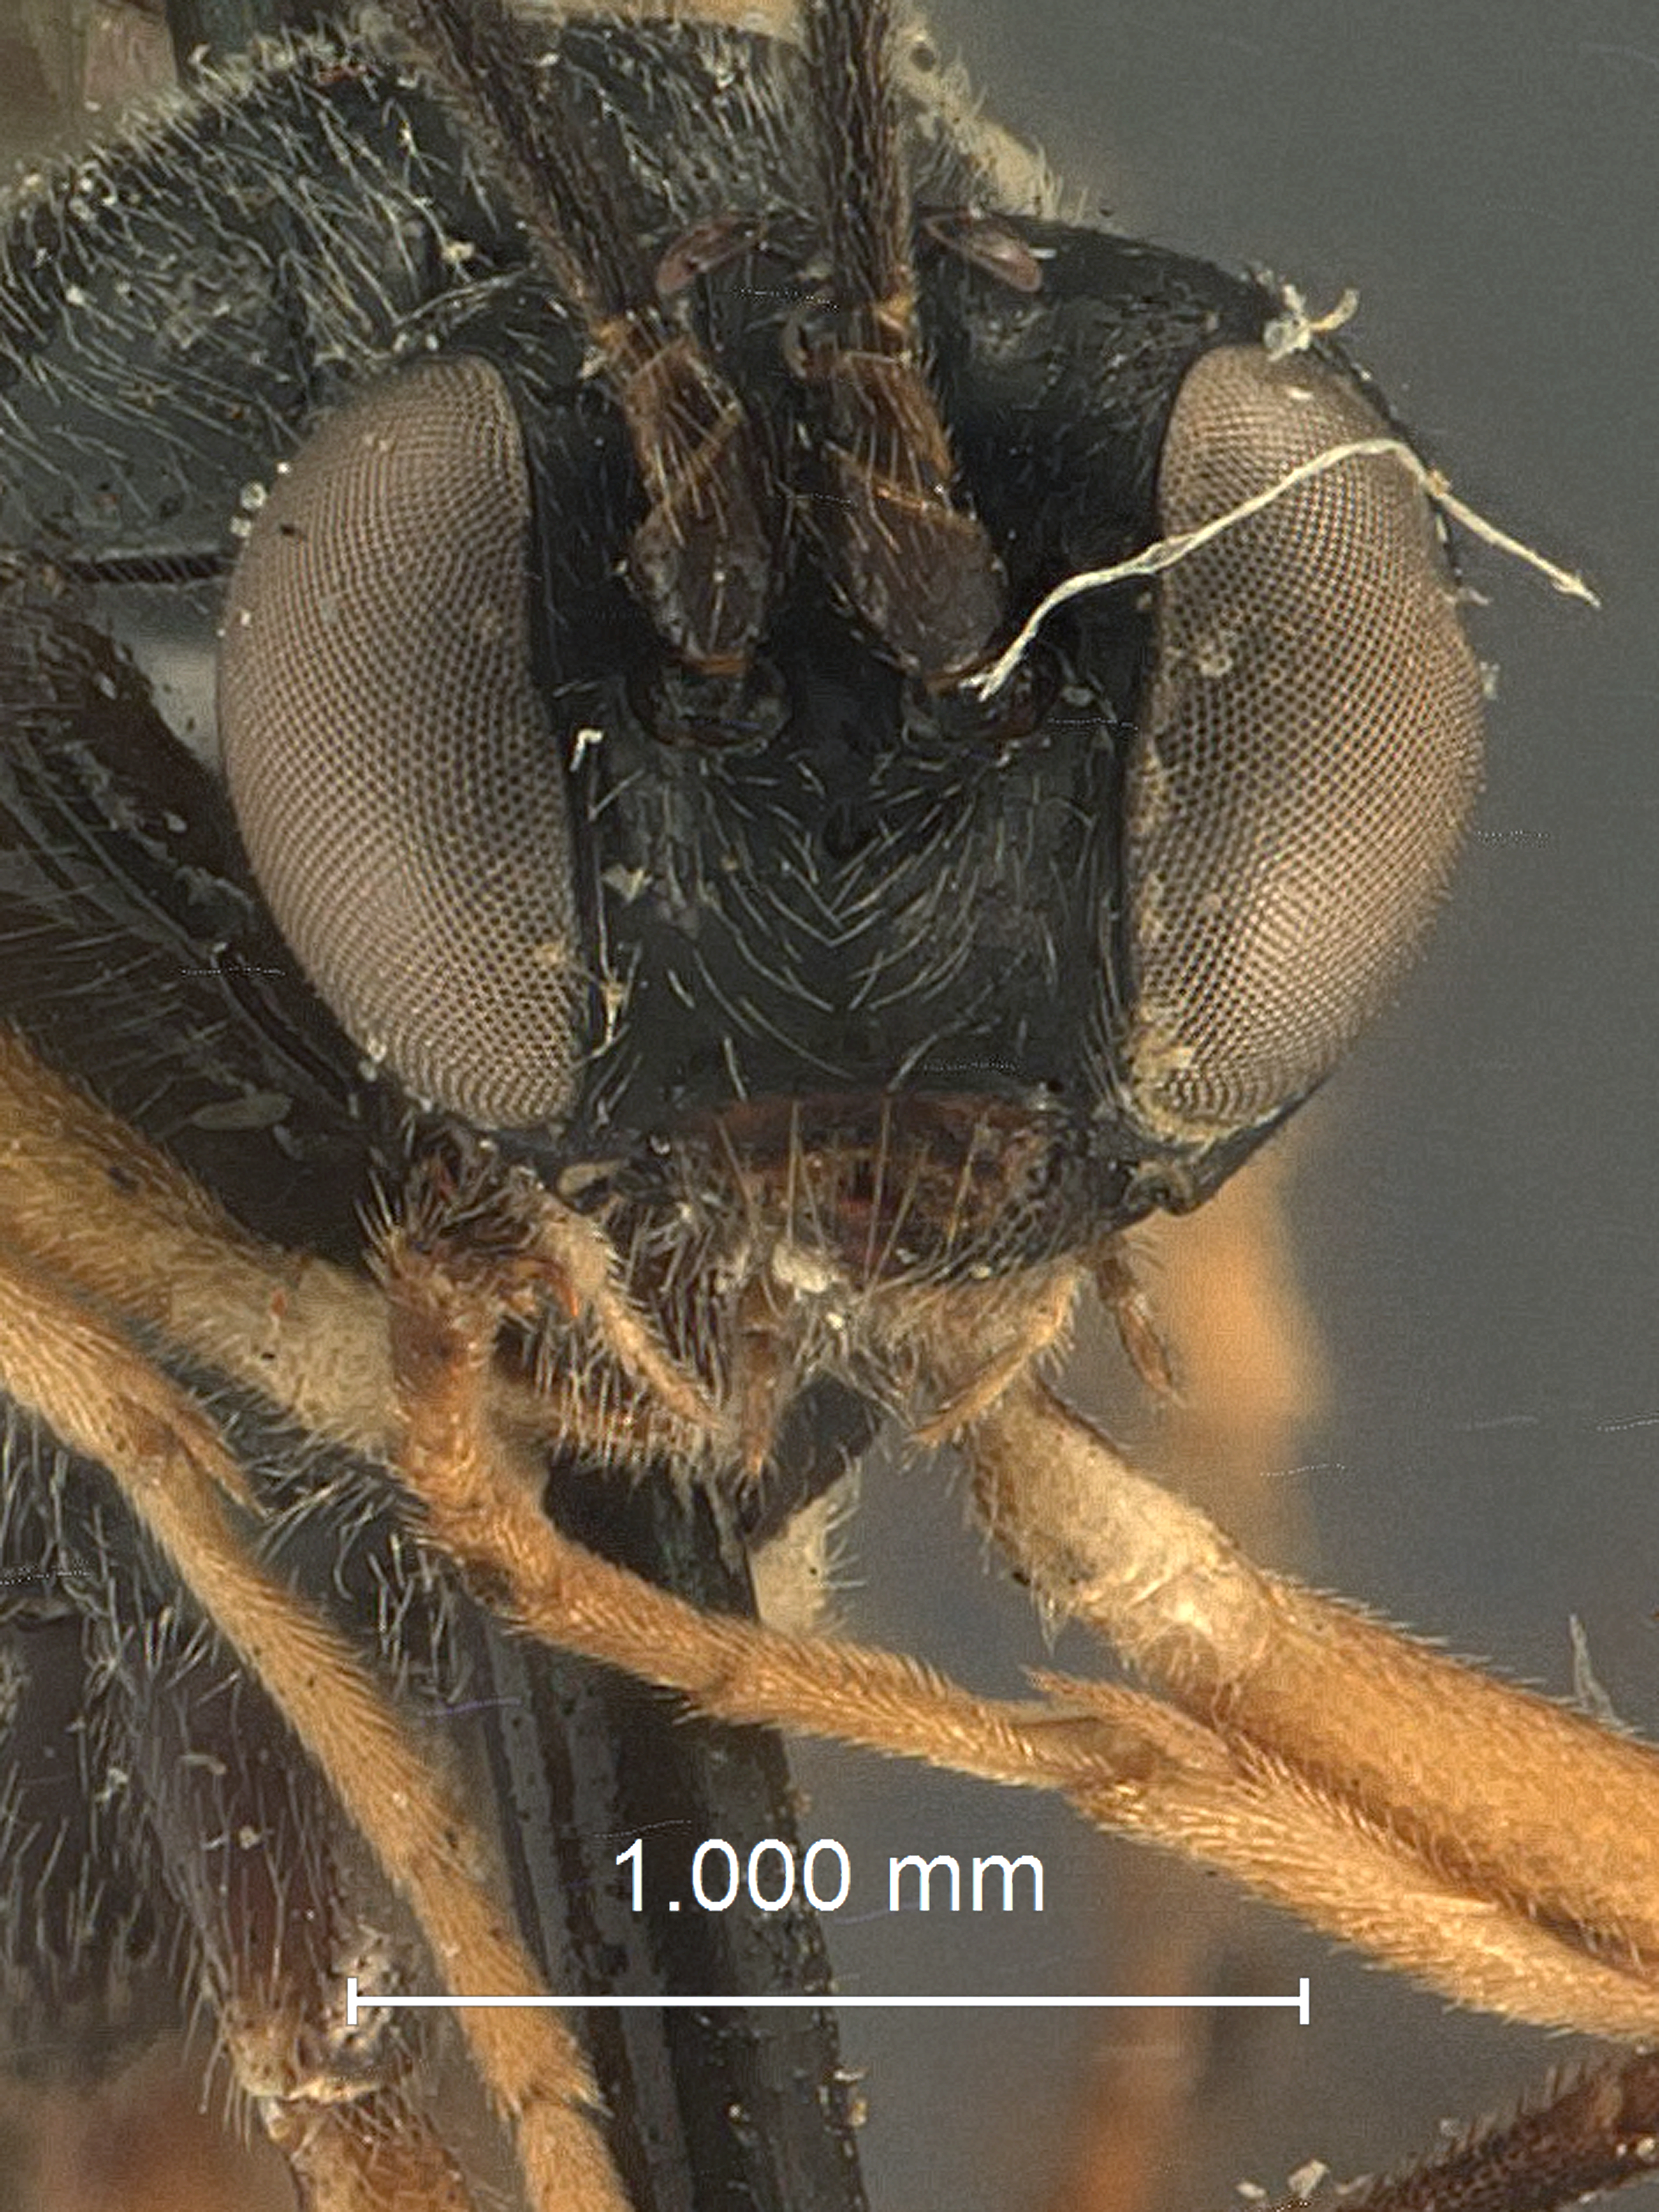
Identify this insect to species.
Scambus ephialtoides
